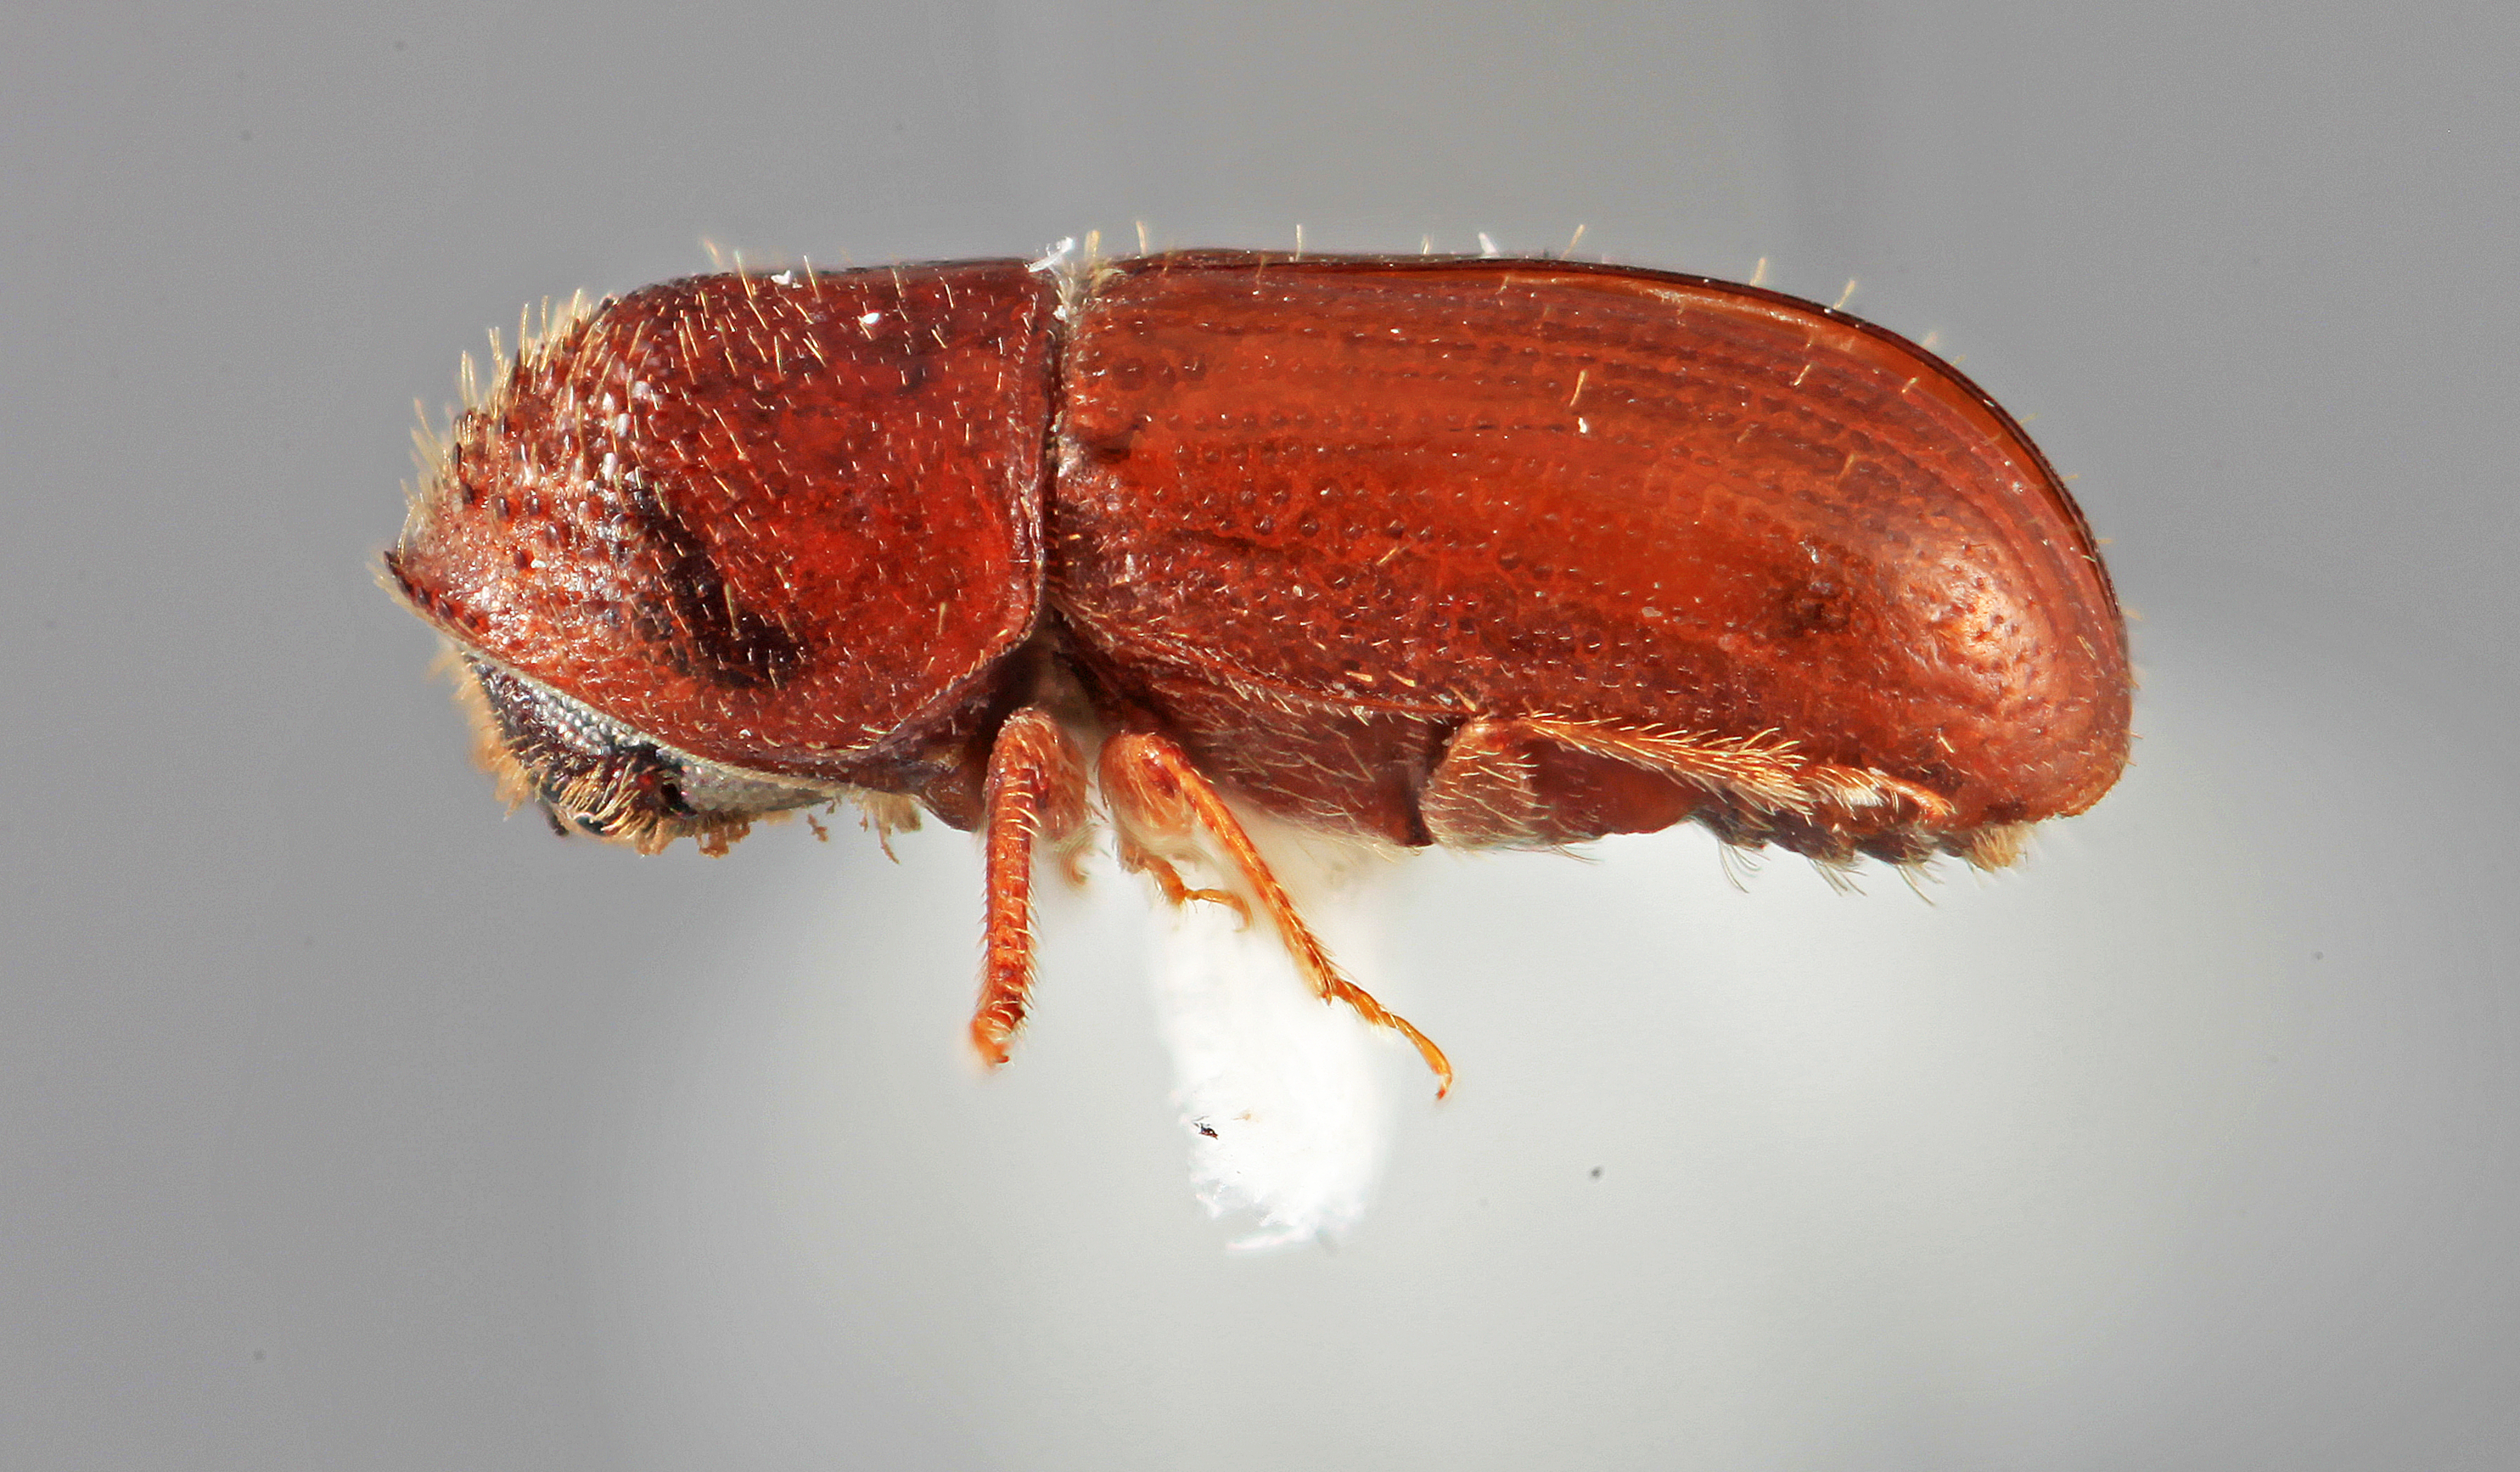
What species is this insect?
Cryptocarenus frontalis
